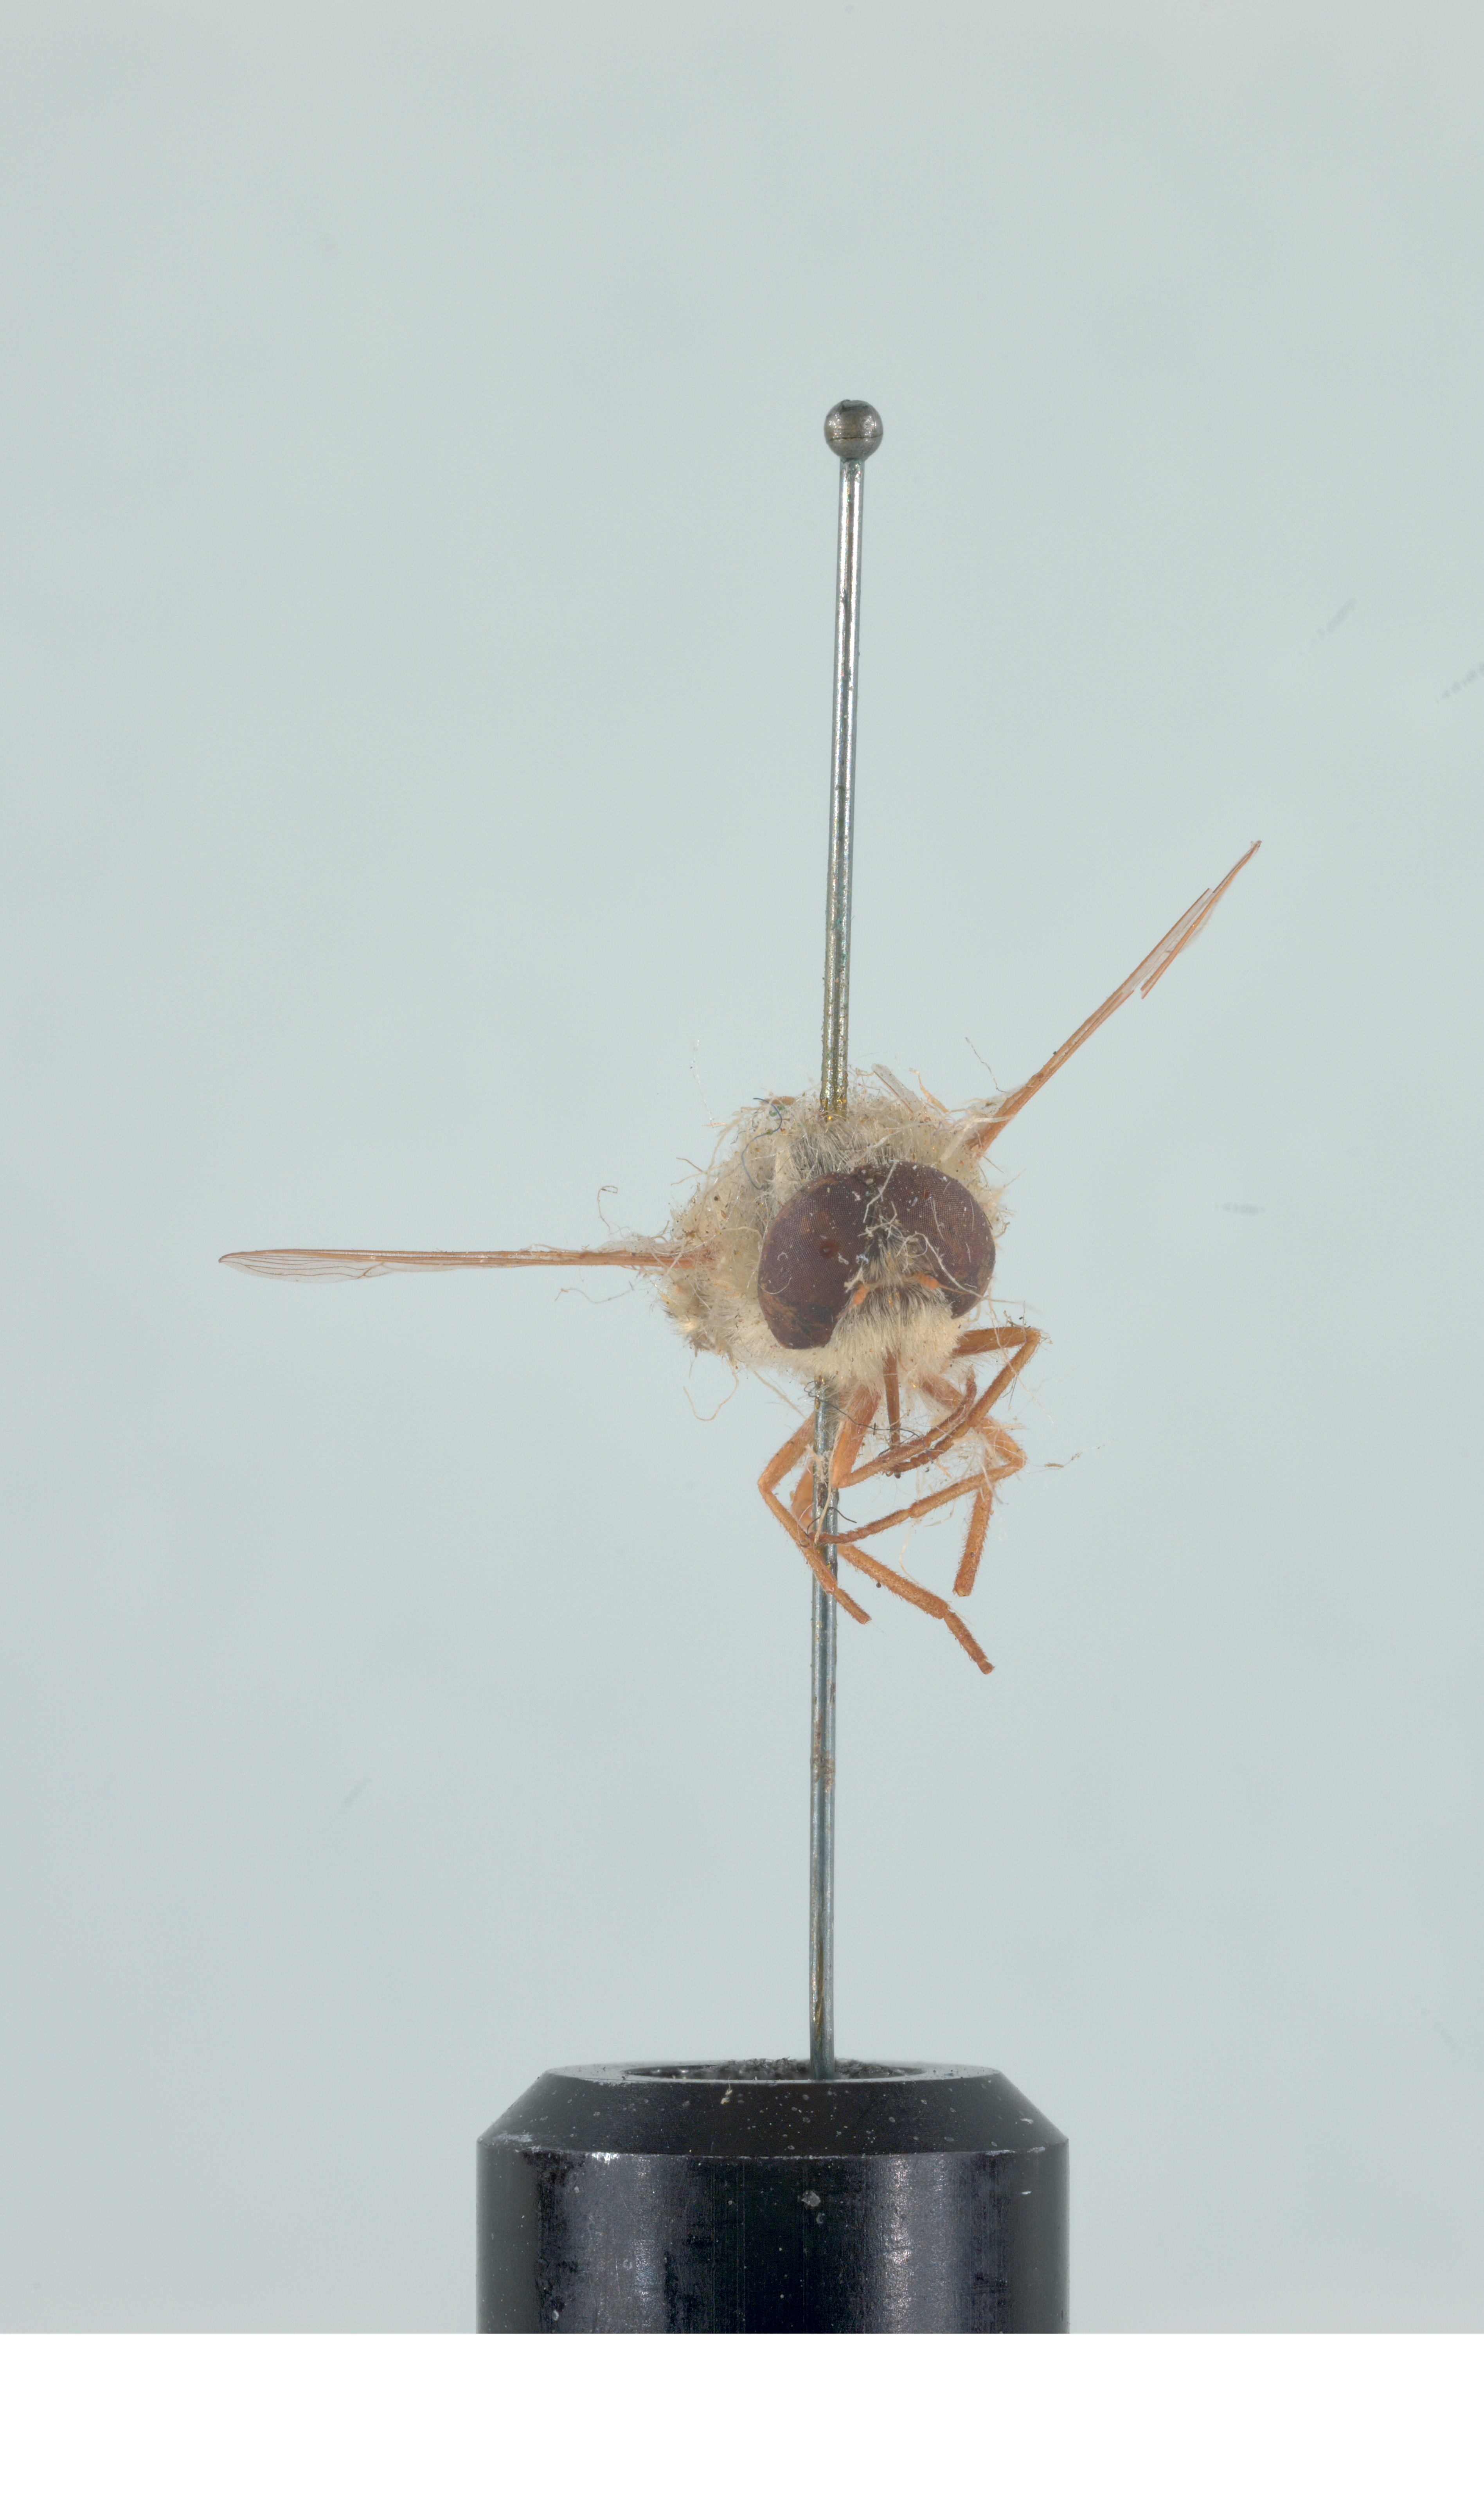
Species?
Neorhynchocephalus sackenii
